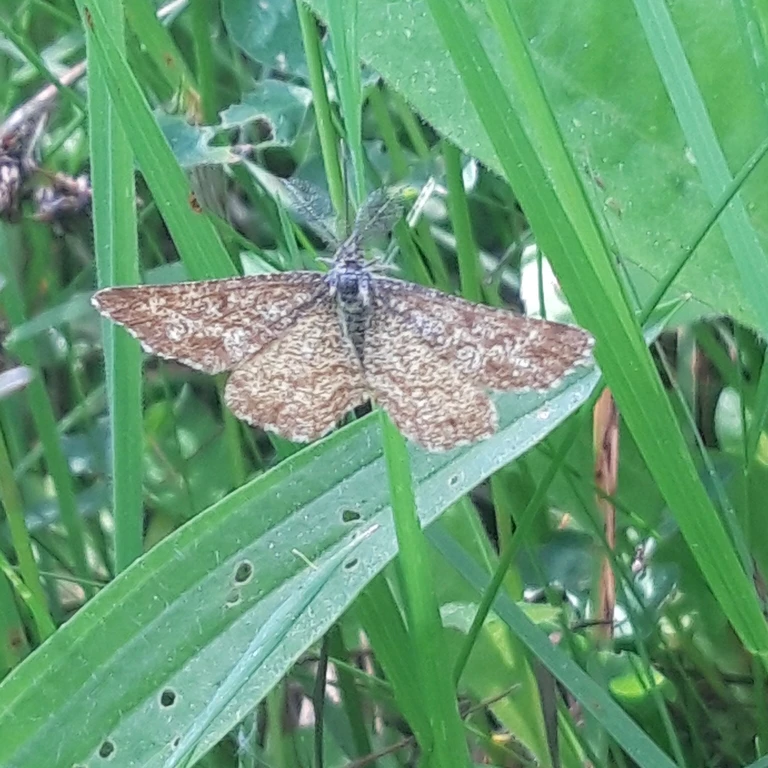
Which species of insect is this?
Ematurga atomaria
